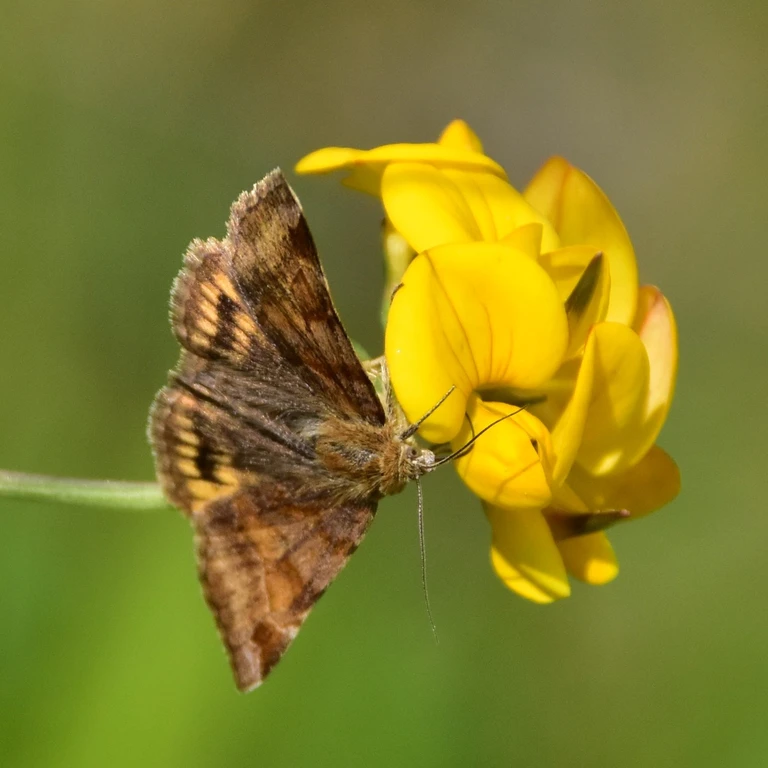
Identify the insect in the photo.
Euclidia glyphica
